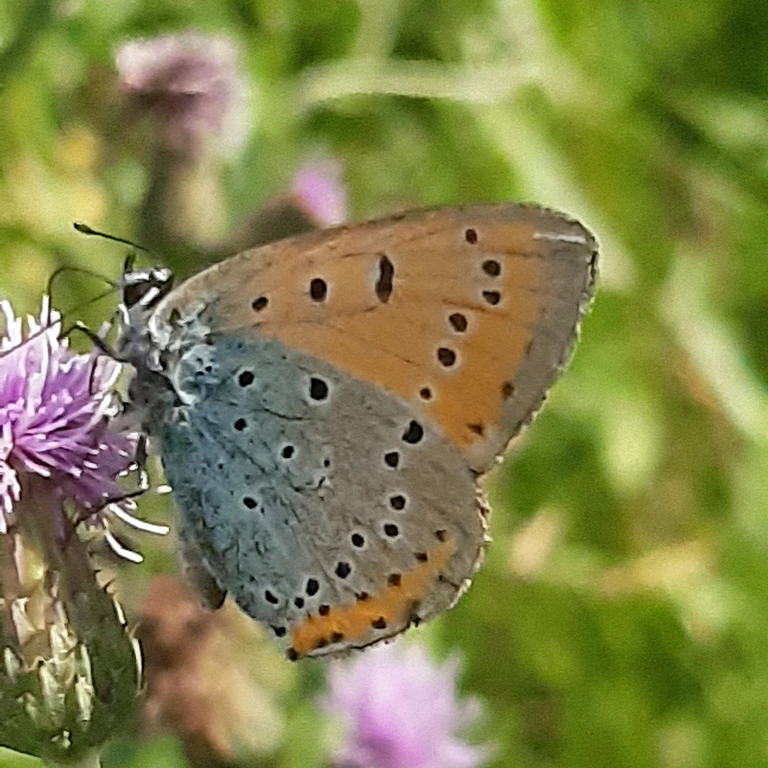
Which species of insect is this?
Lycaena dispar
